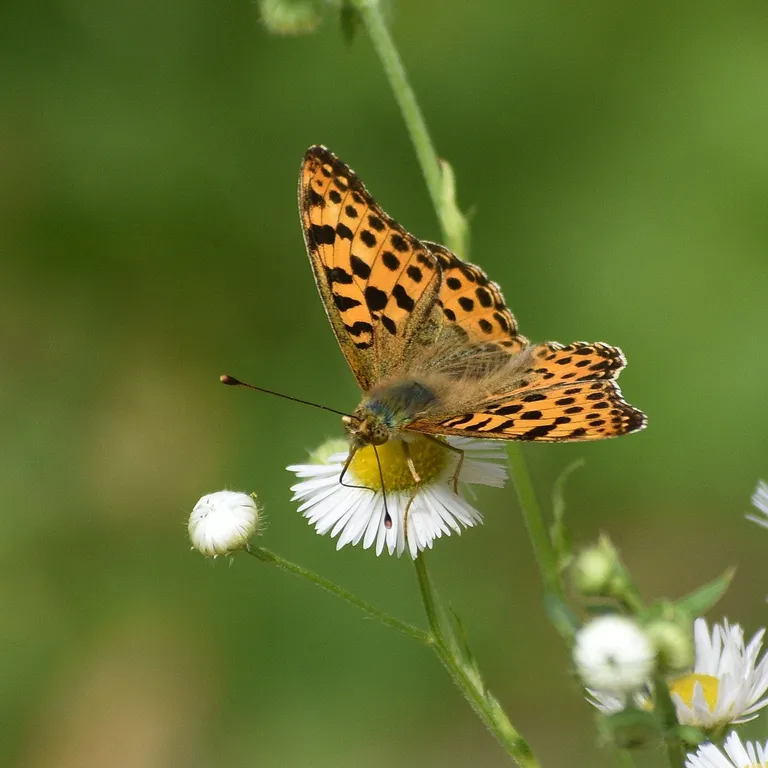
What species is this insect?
Issoria lathonia
